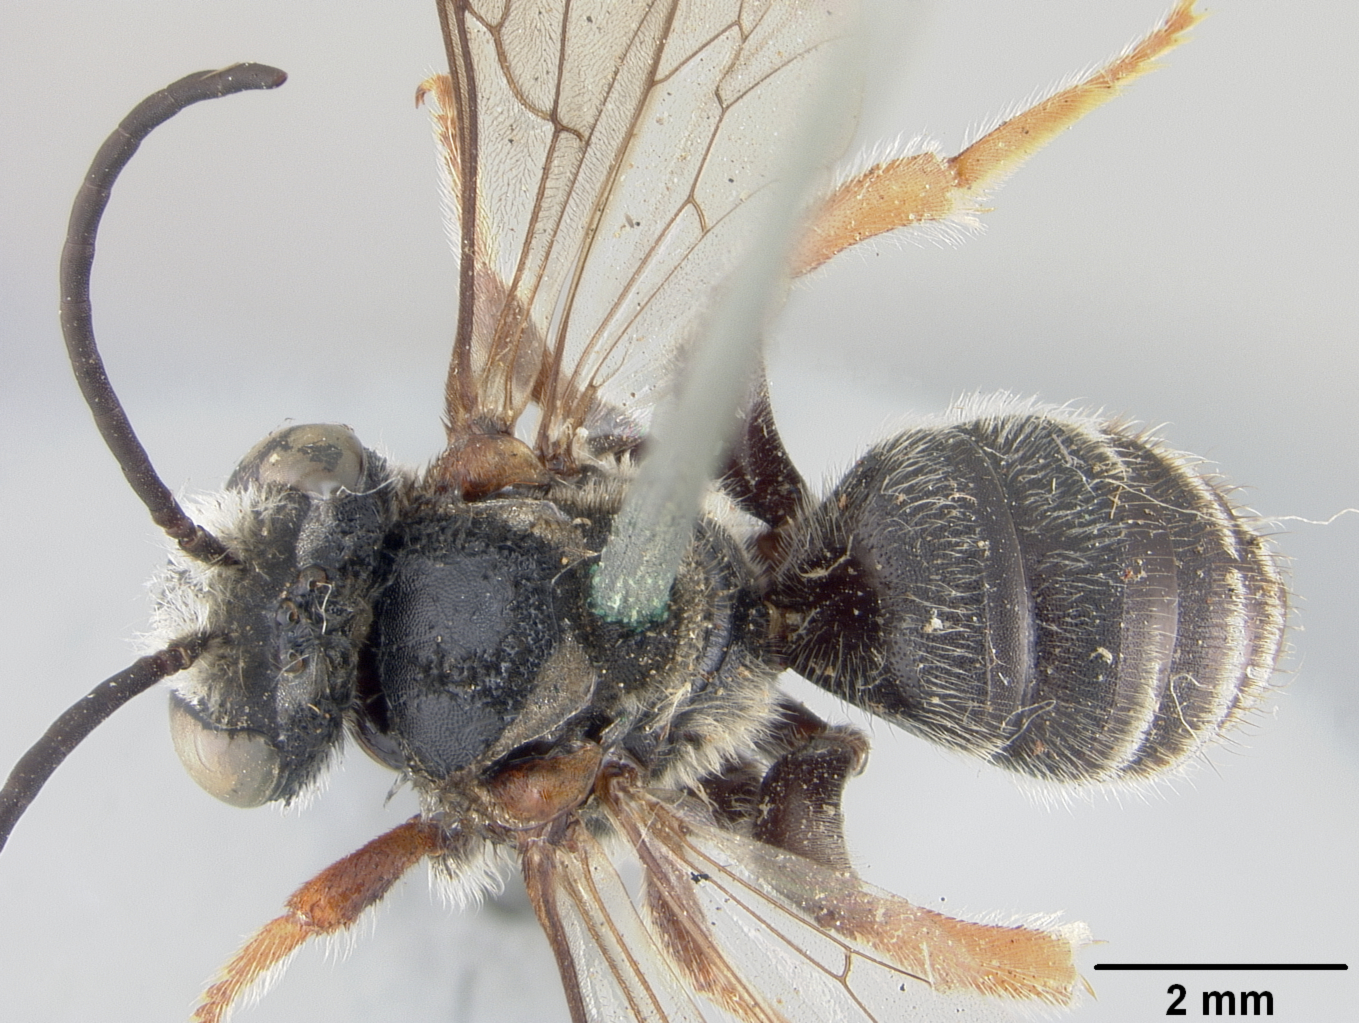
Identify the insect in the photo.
Nomia frenchi
